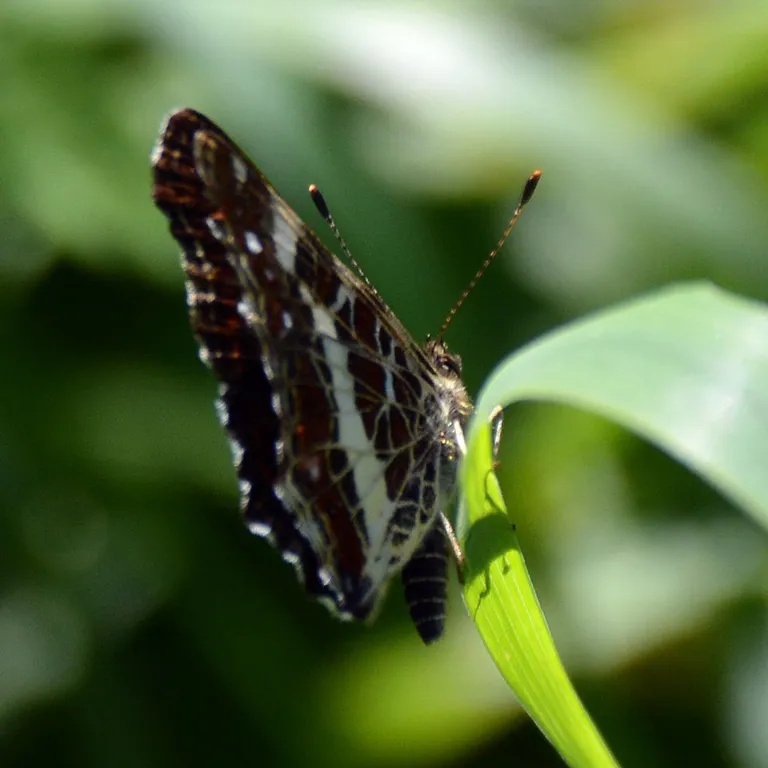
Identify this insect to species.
Araschnia levana
